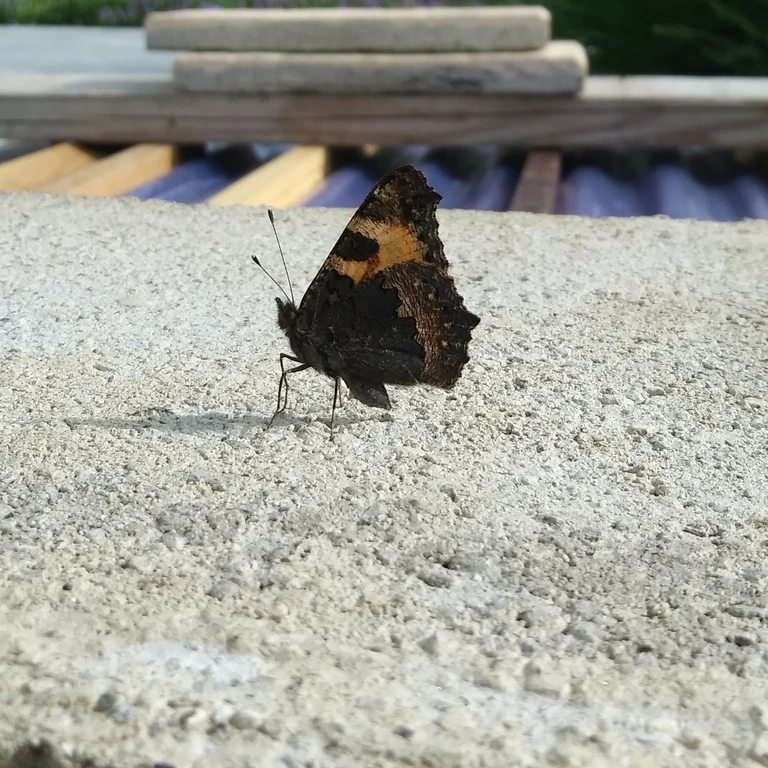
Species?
Aglais urticae
